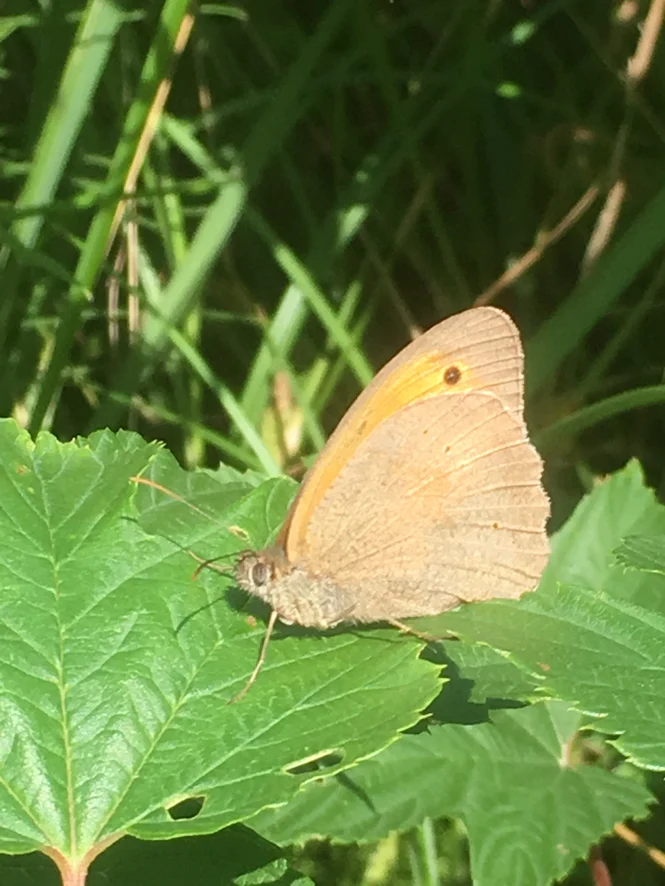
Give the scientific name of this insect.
Maniola jurtina
